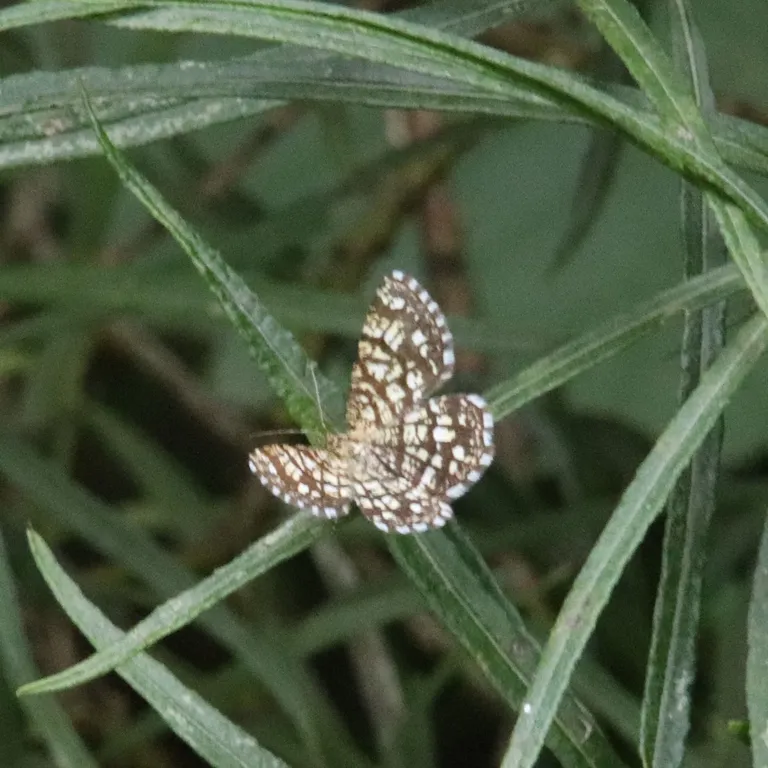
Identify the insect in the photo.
Chiasmia clathrata
